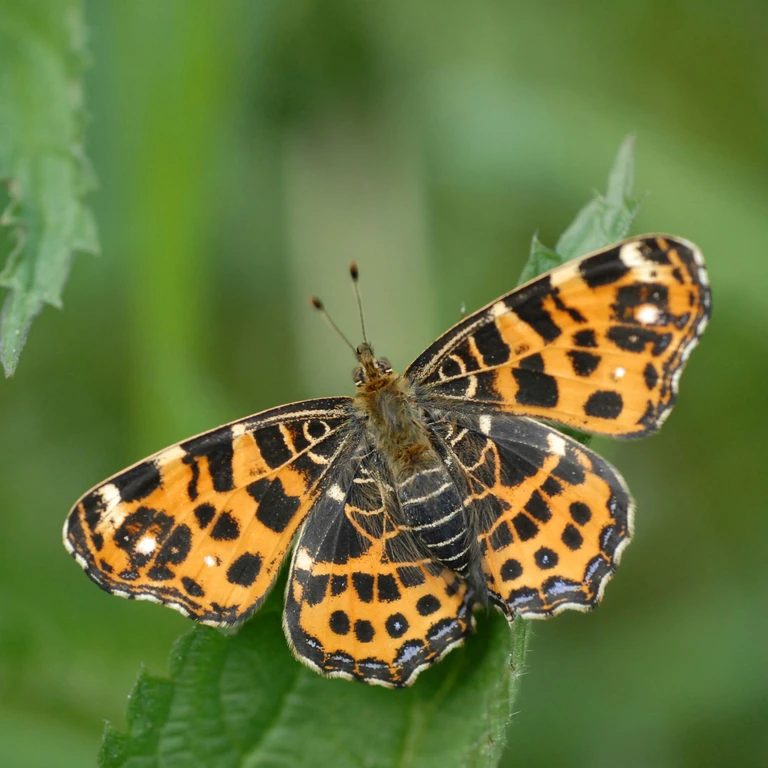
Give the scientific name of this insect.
Araschnia levana
